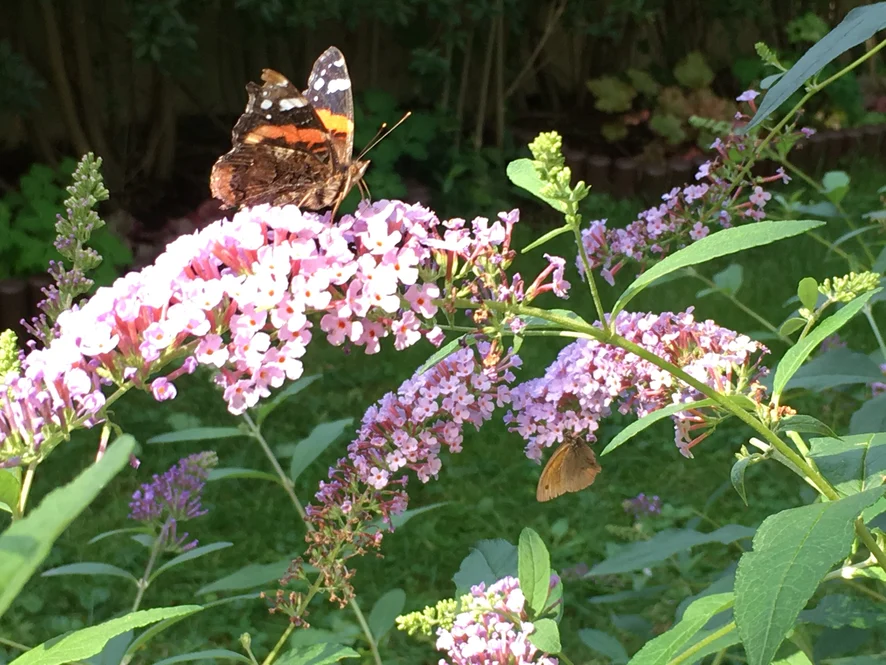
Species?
Vanessa atalanta
